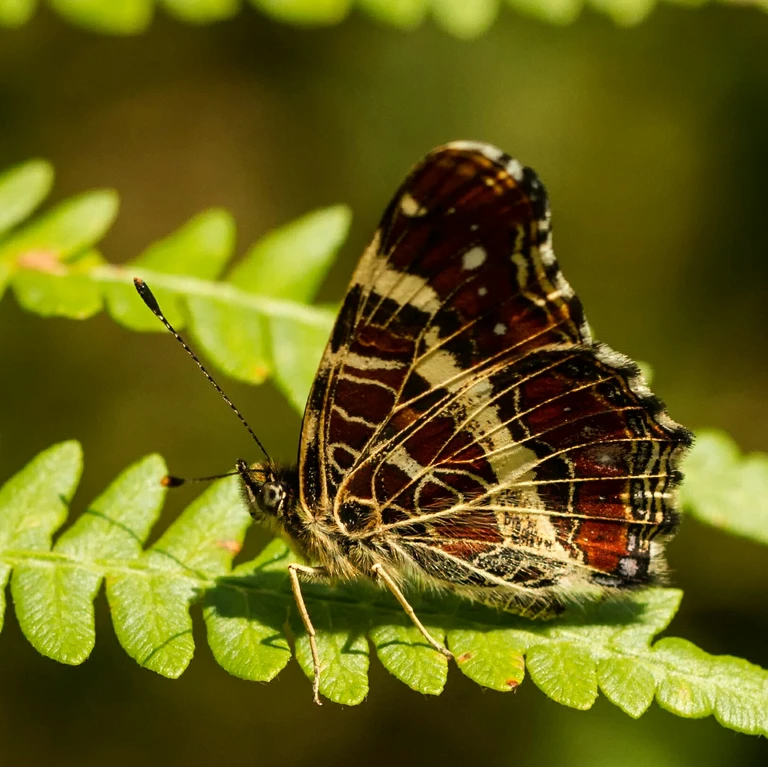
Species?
Araschnia levana
